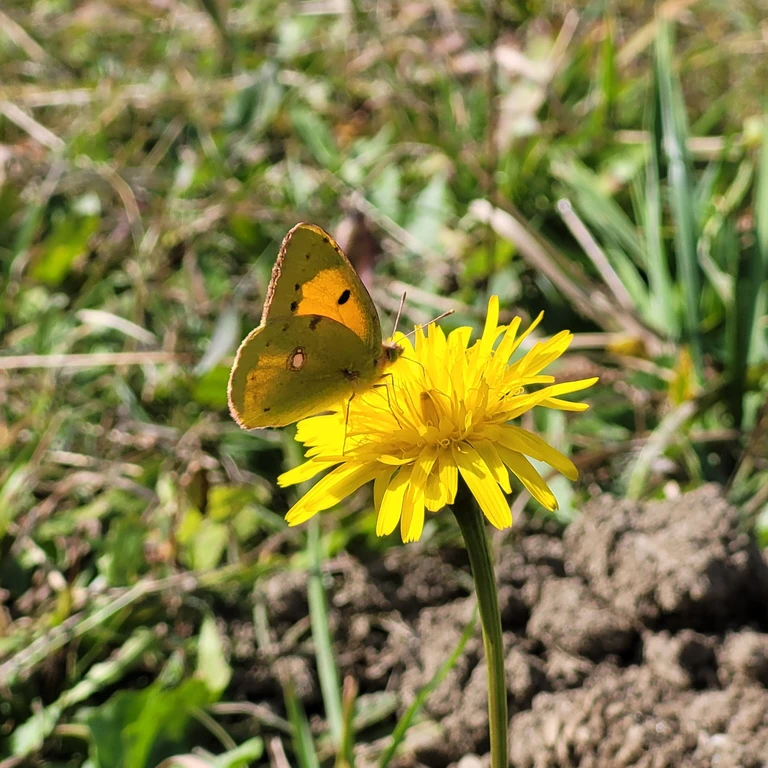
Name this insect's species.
Colias croceus
